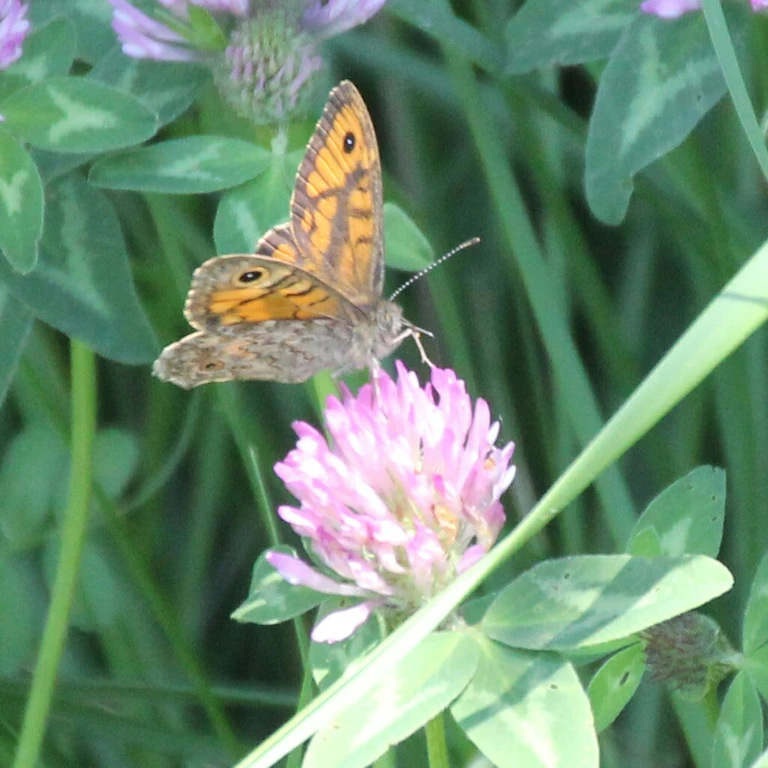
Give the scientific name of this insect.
Lasiommata megera (also Pararge megera)
